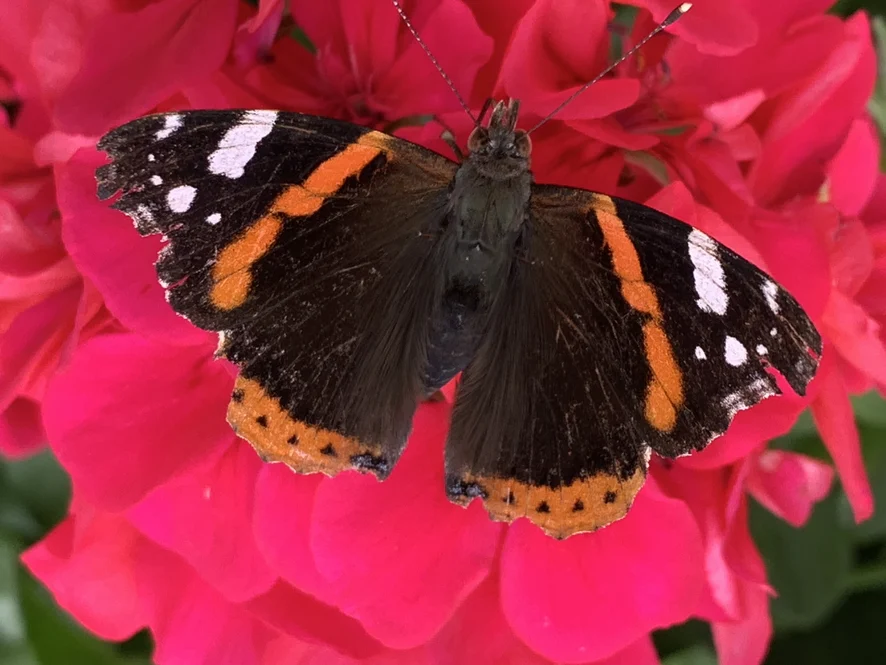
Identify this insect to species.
Vanessa atalanta
